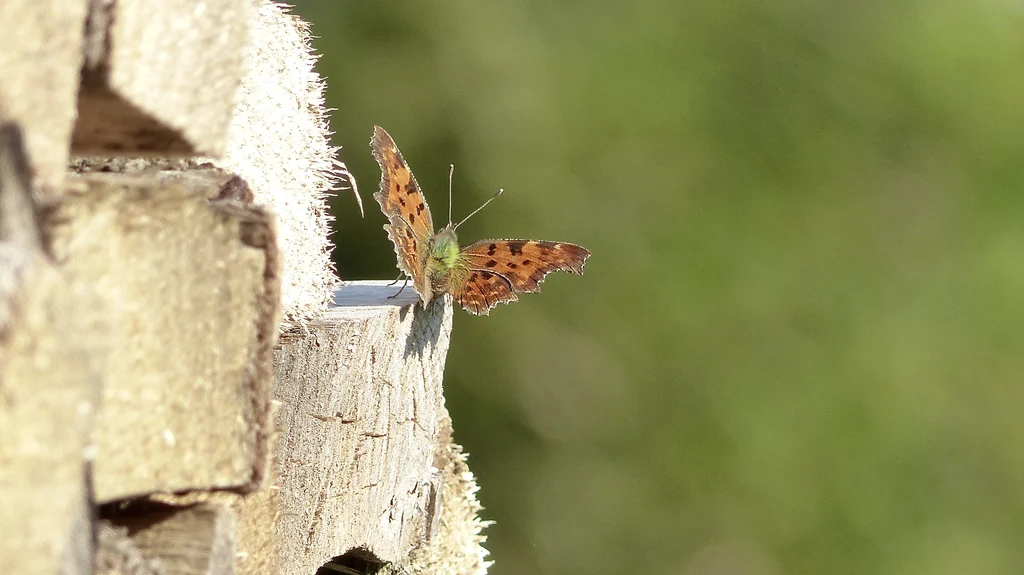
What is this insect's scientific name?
Polygonia c-album
